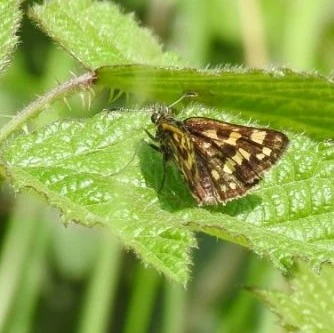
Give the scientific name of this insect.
Carterocephalus palaemon
